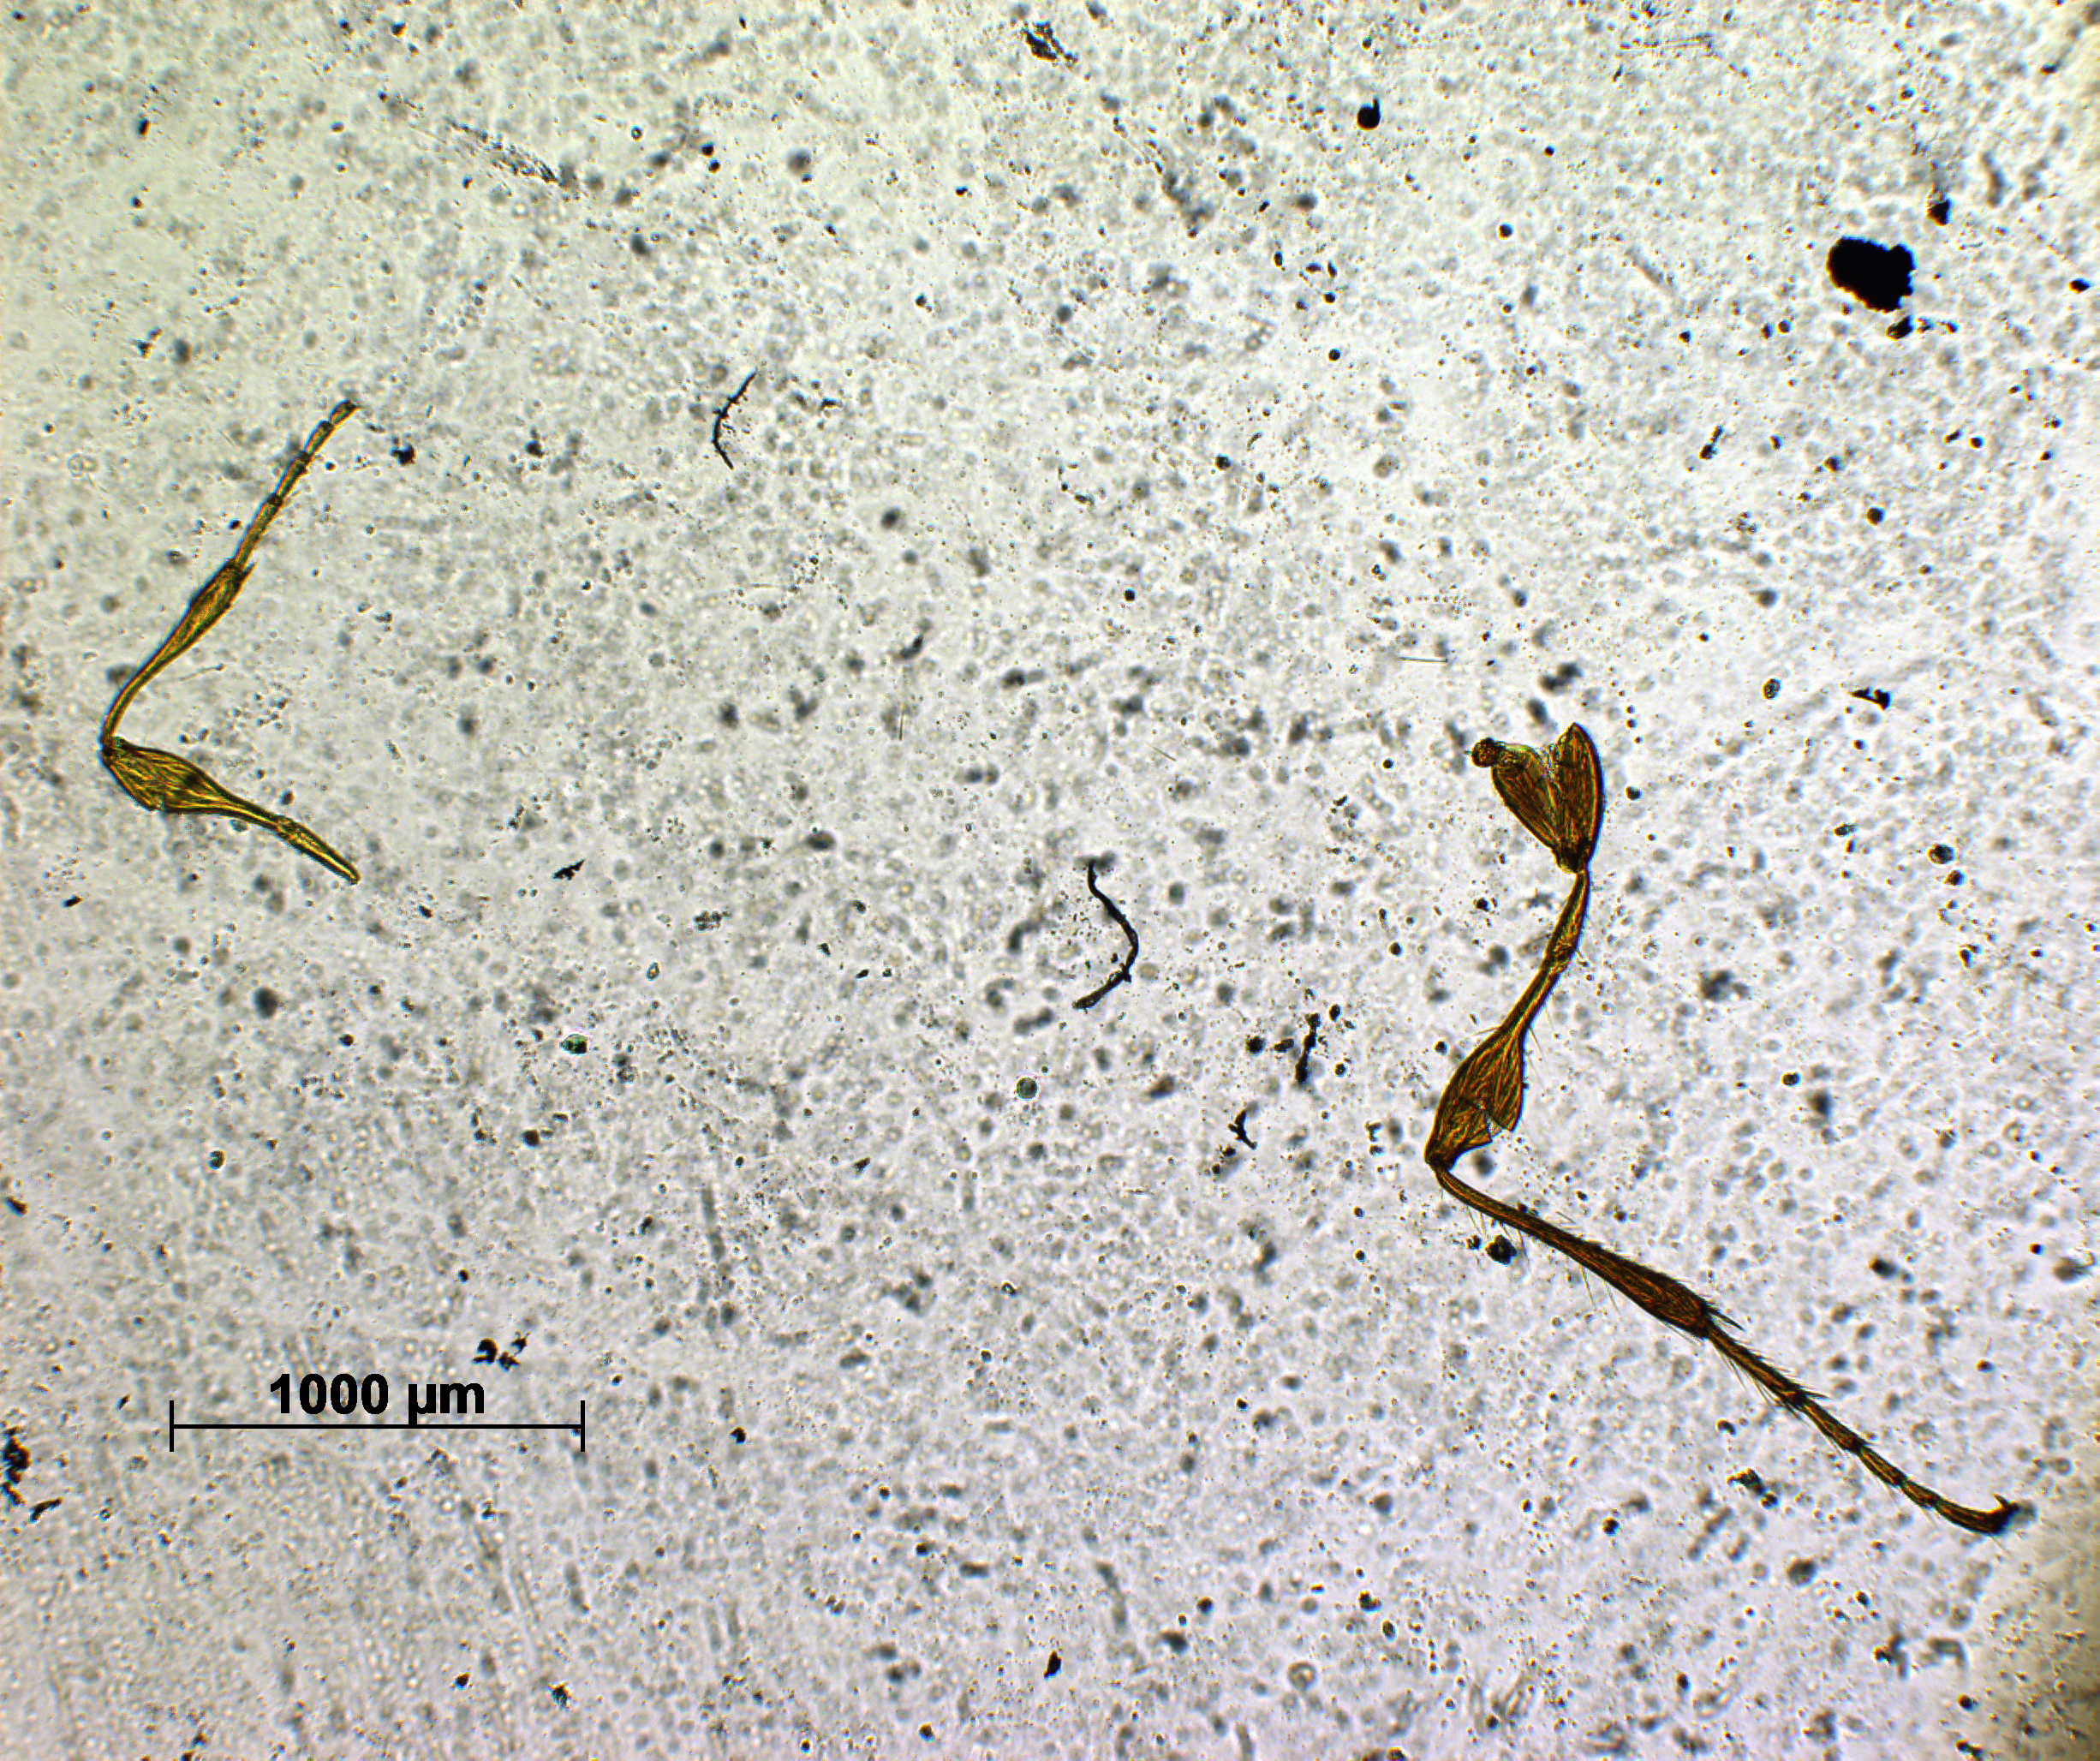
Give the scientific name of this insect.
Paramesius nilamburensis
